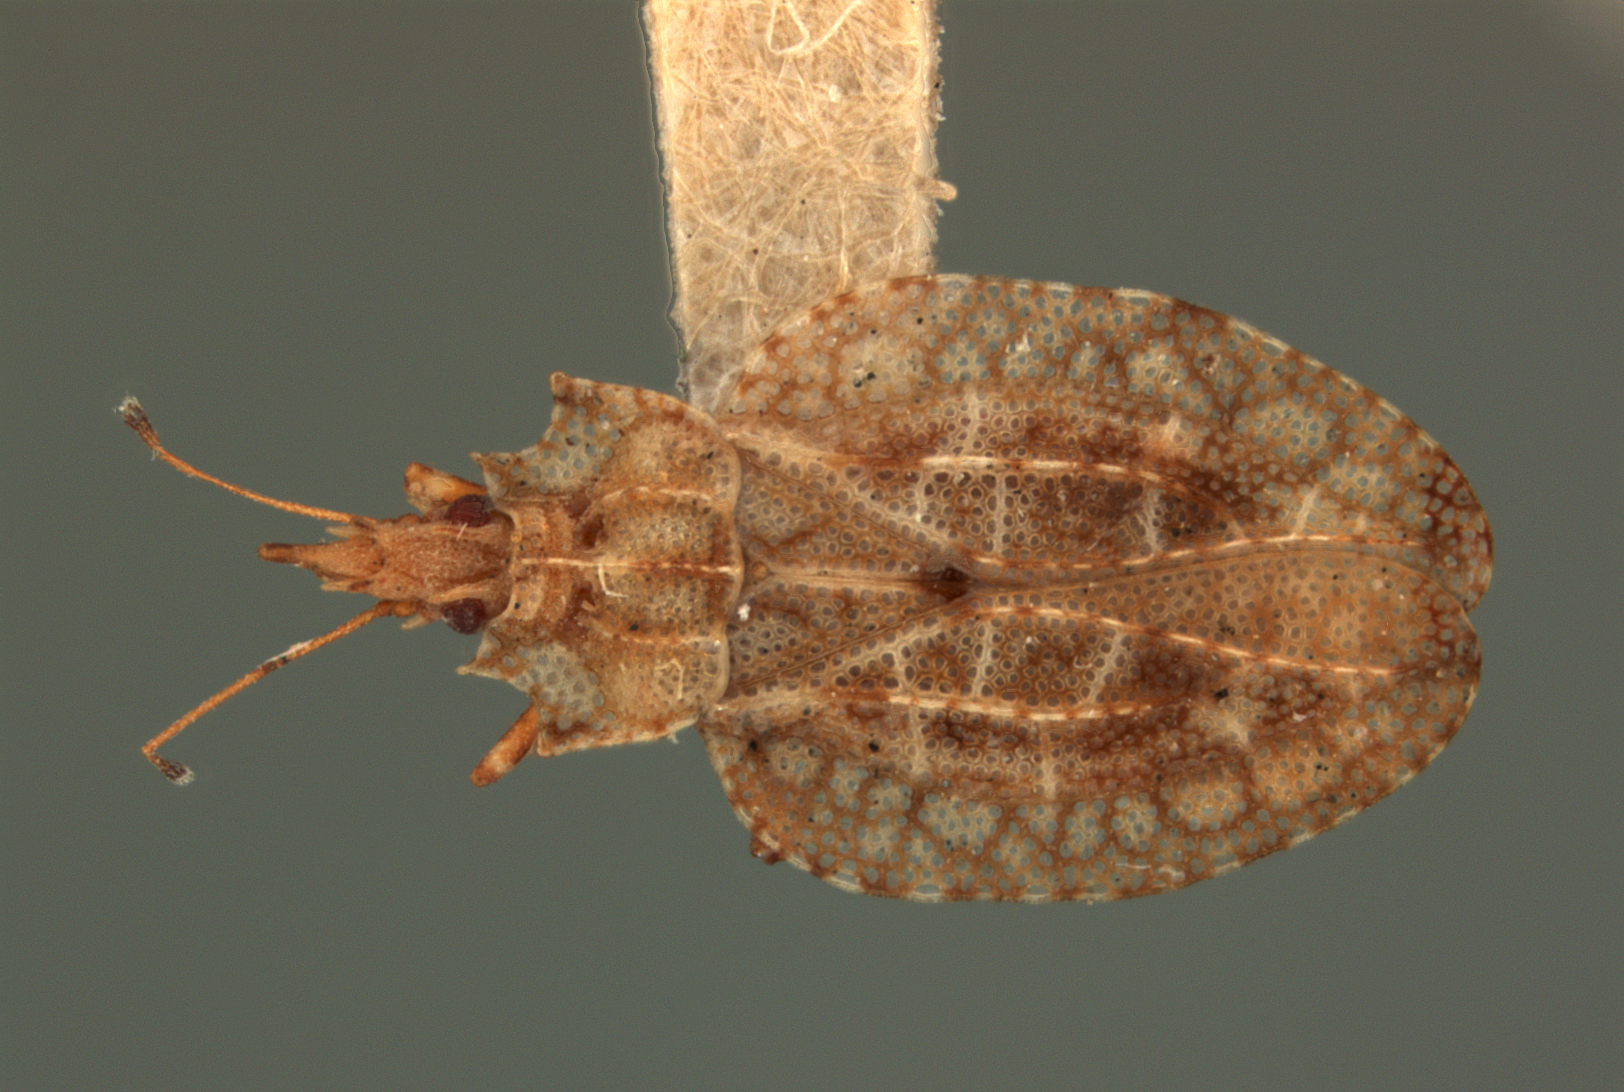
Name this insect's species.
Phatnoma uichancoi
